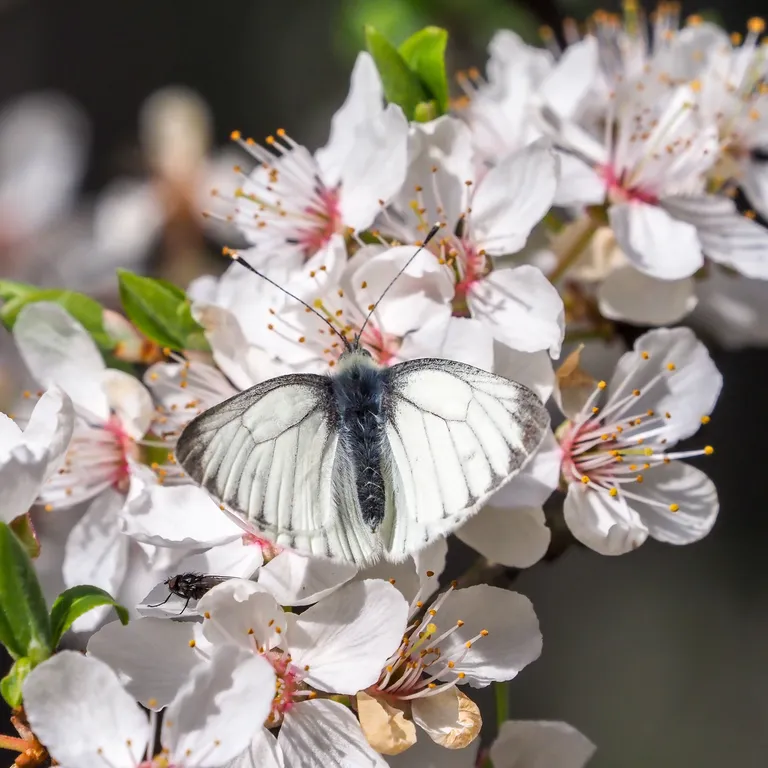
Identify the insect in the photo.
Pieris napi
